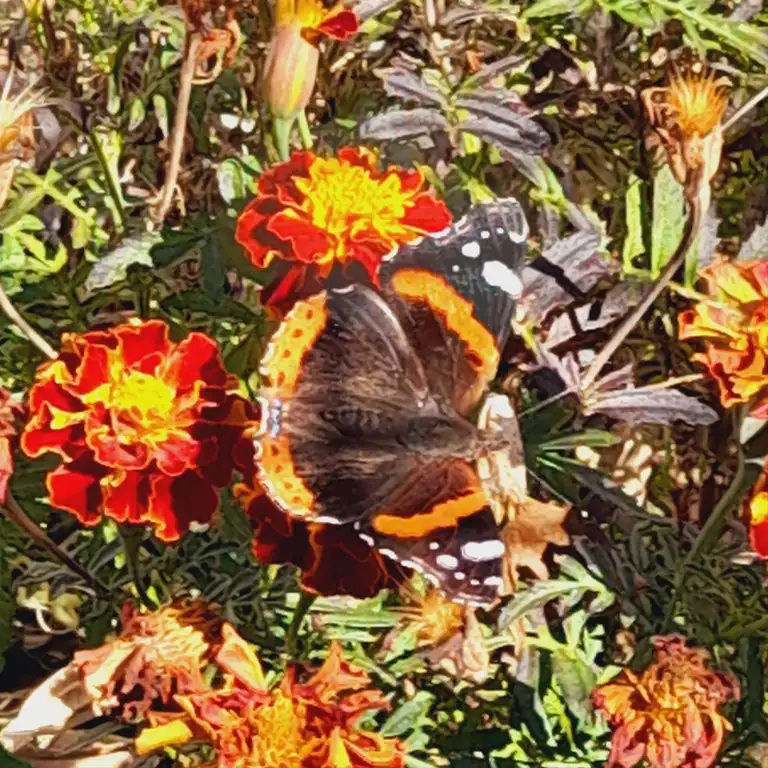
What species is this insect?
Vanessa atalanta
